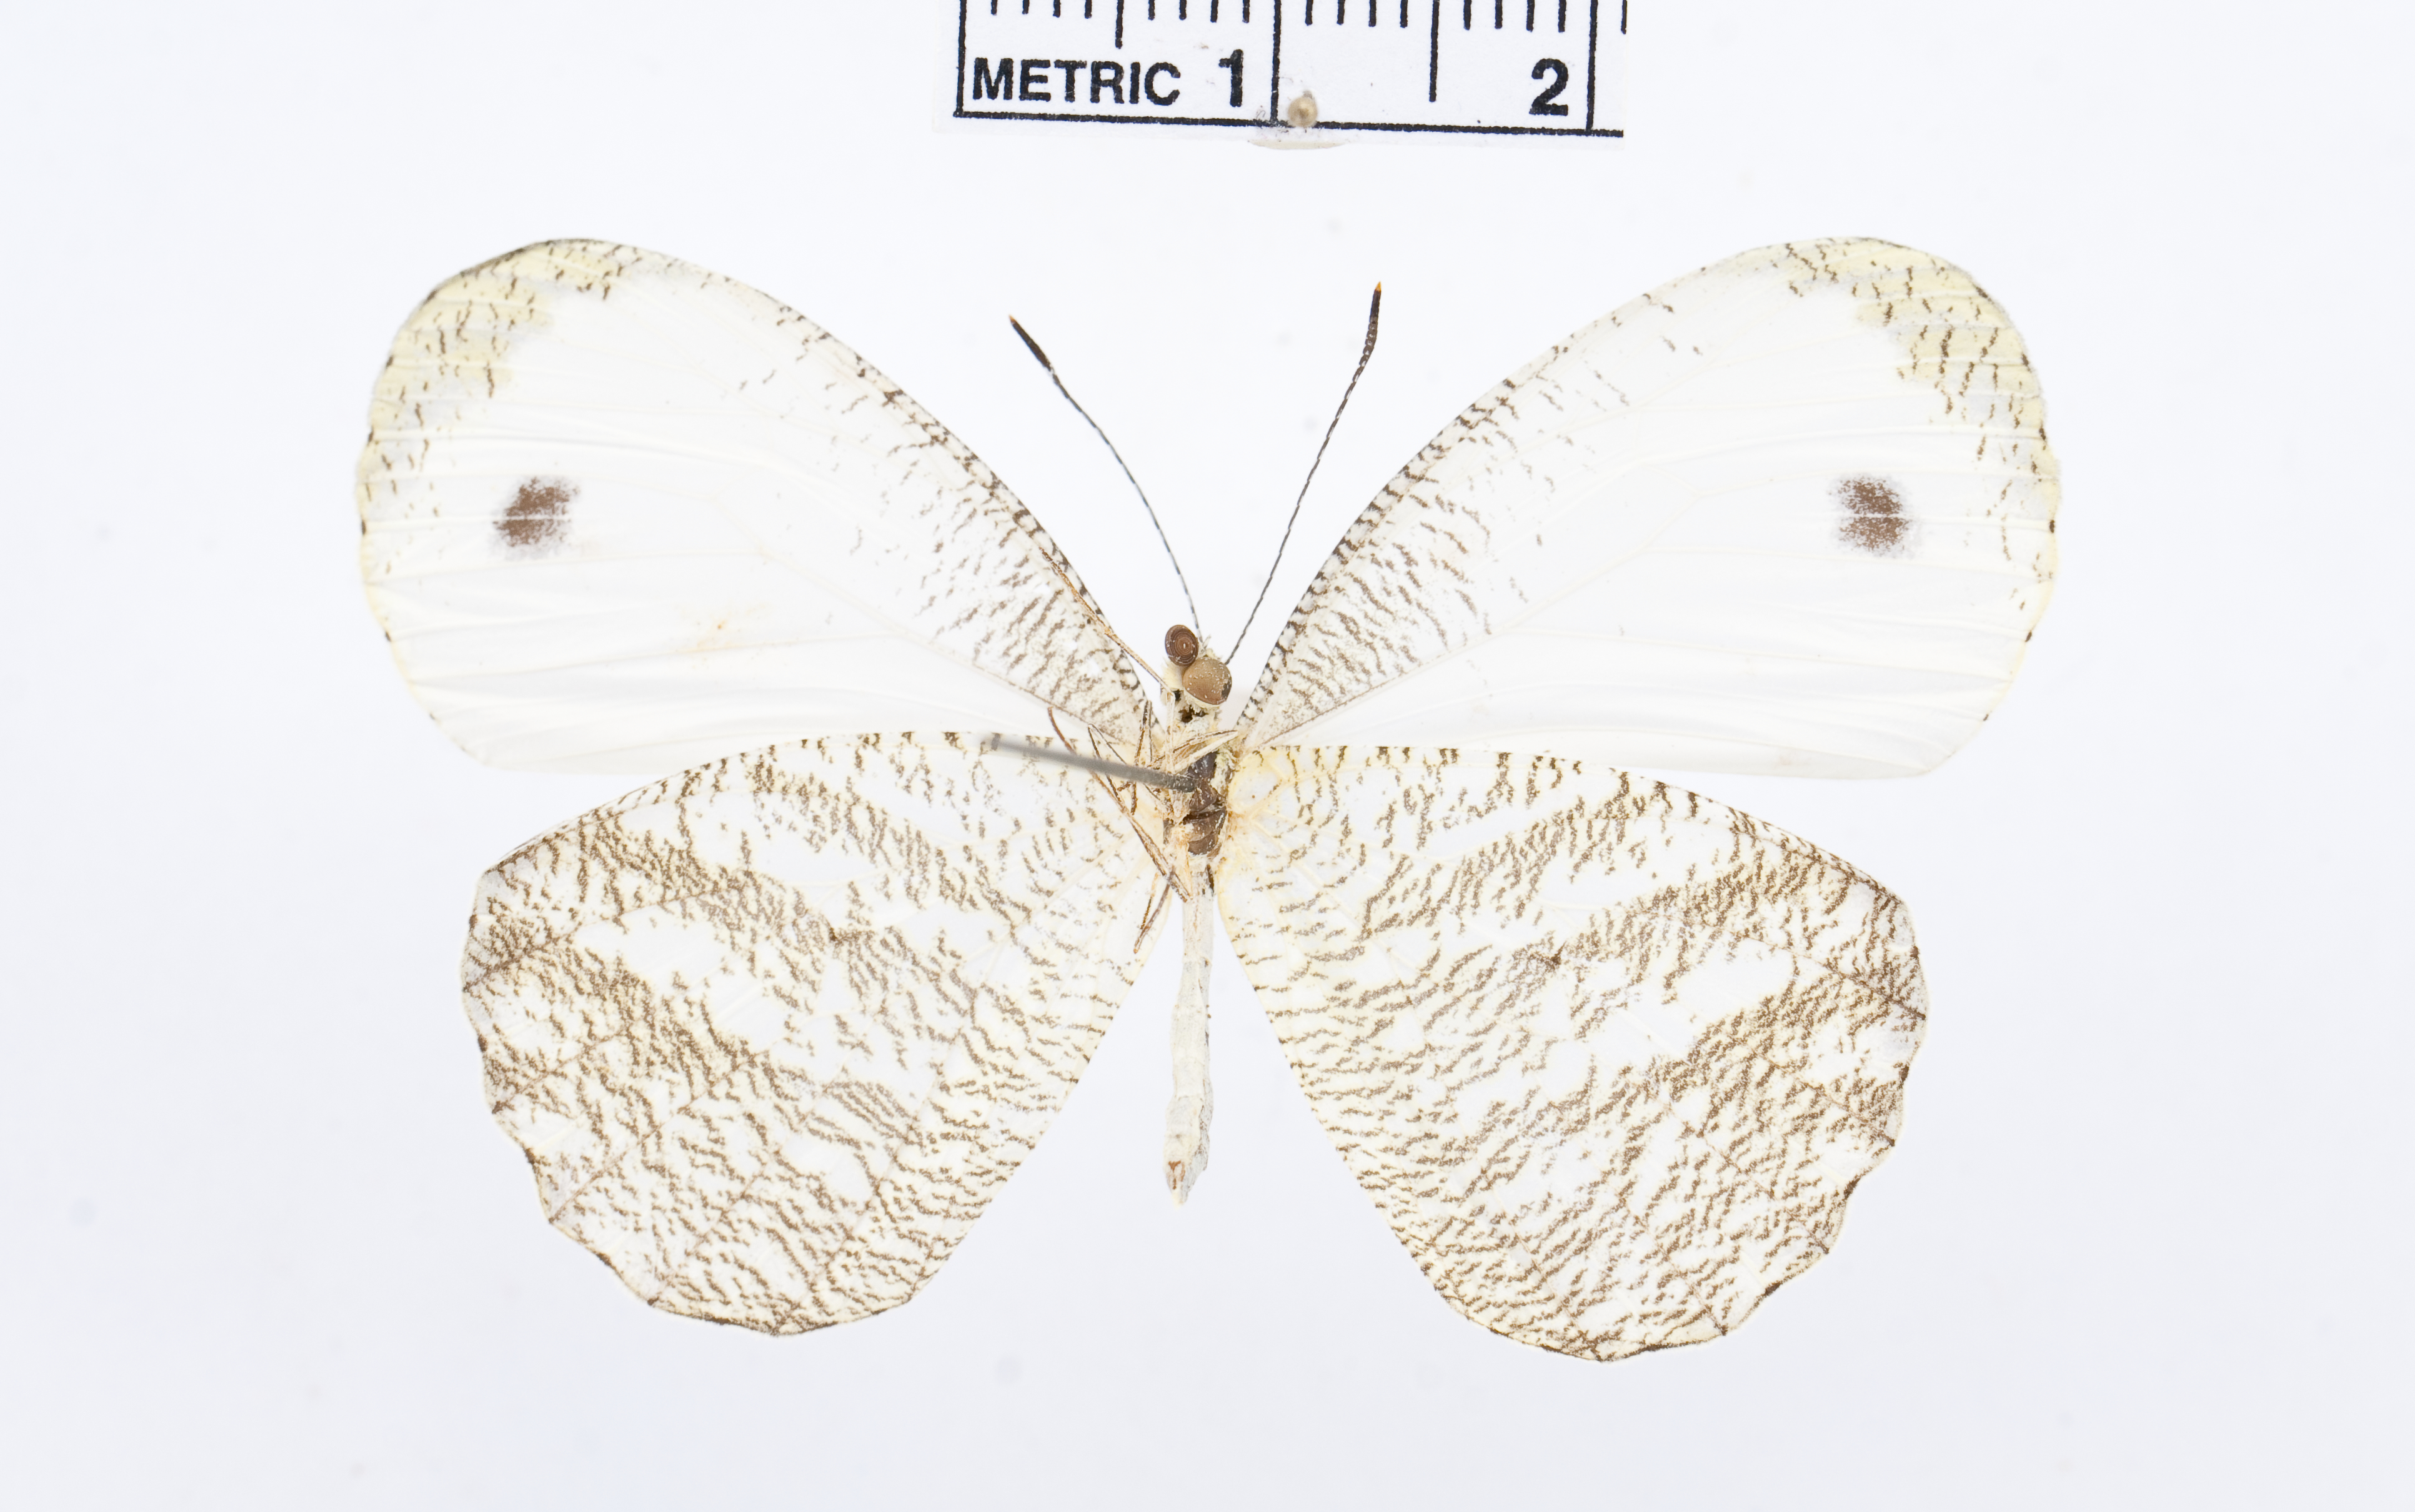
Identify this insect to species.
Leptosia marginea
